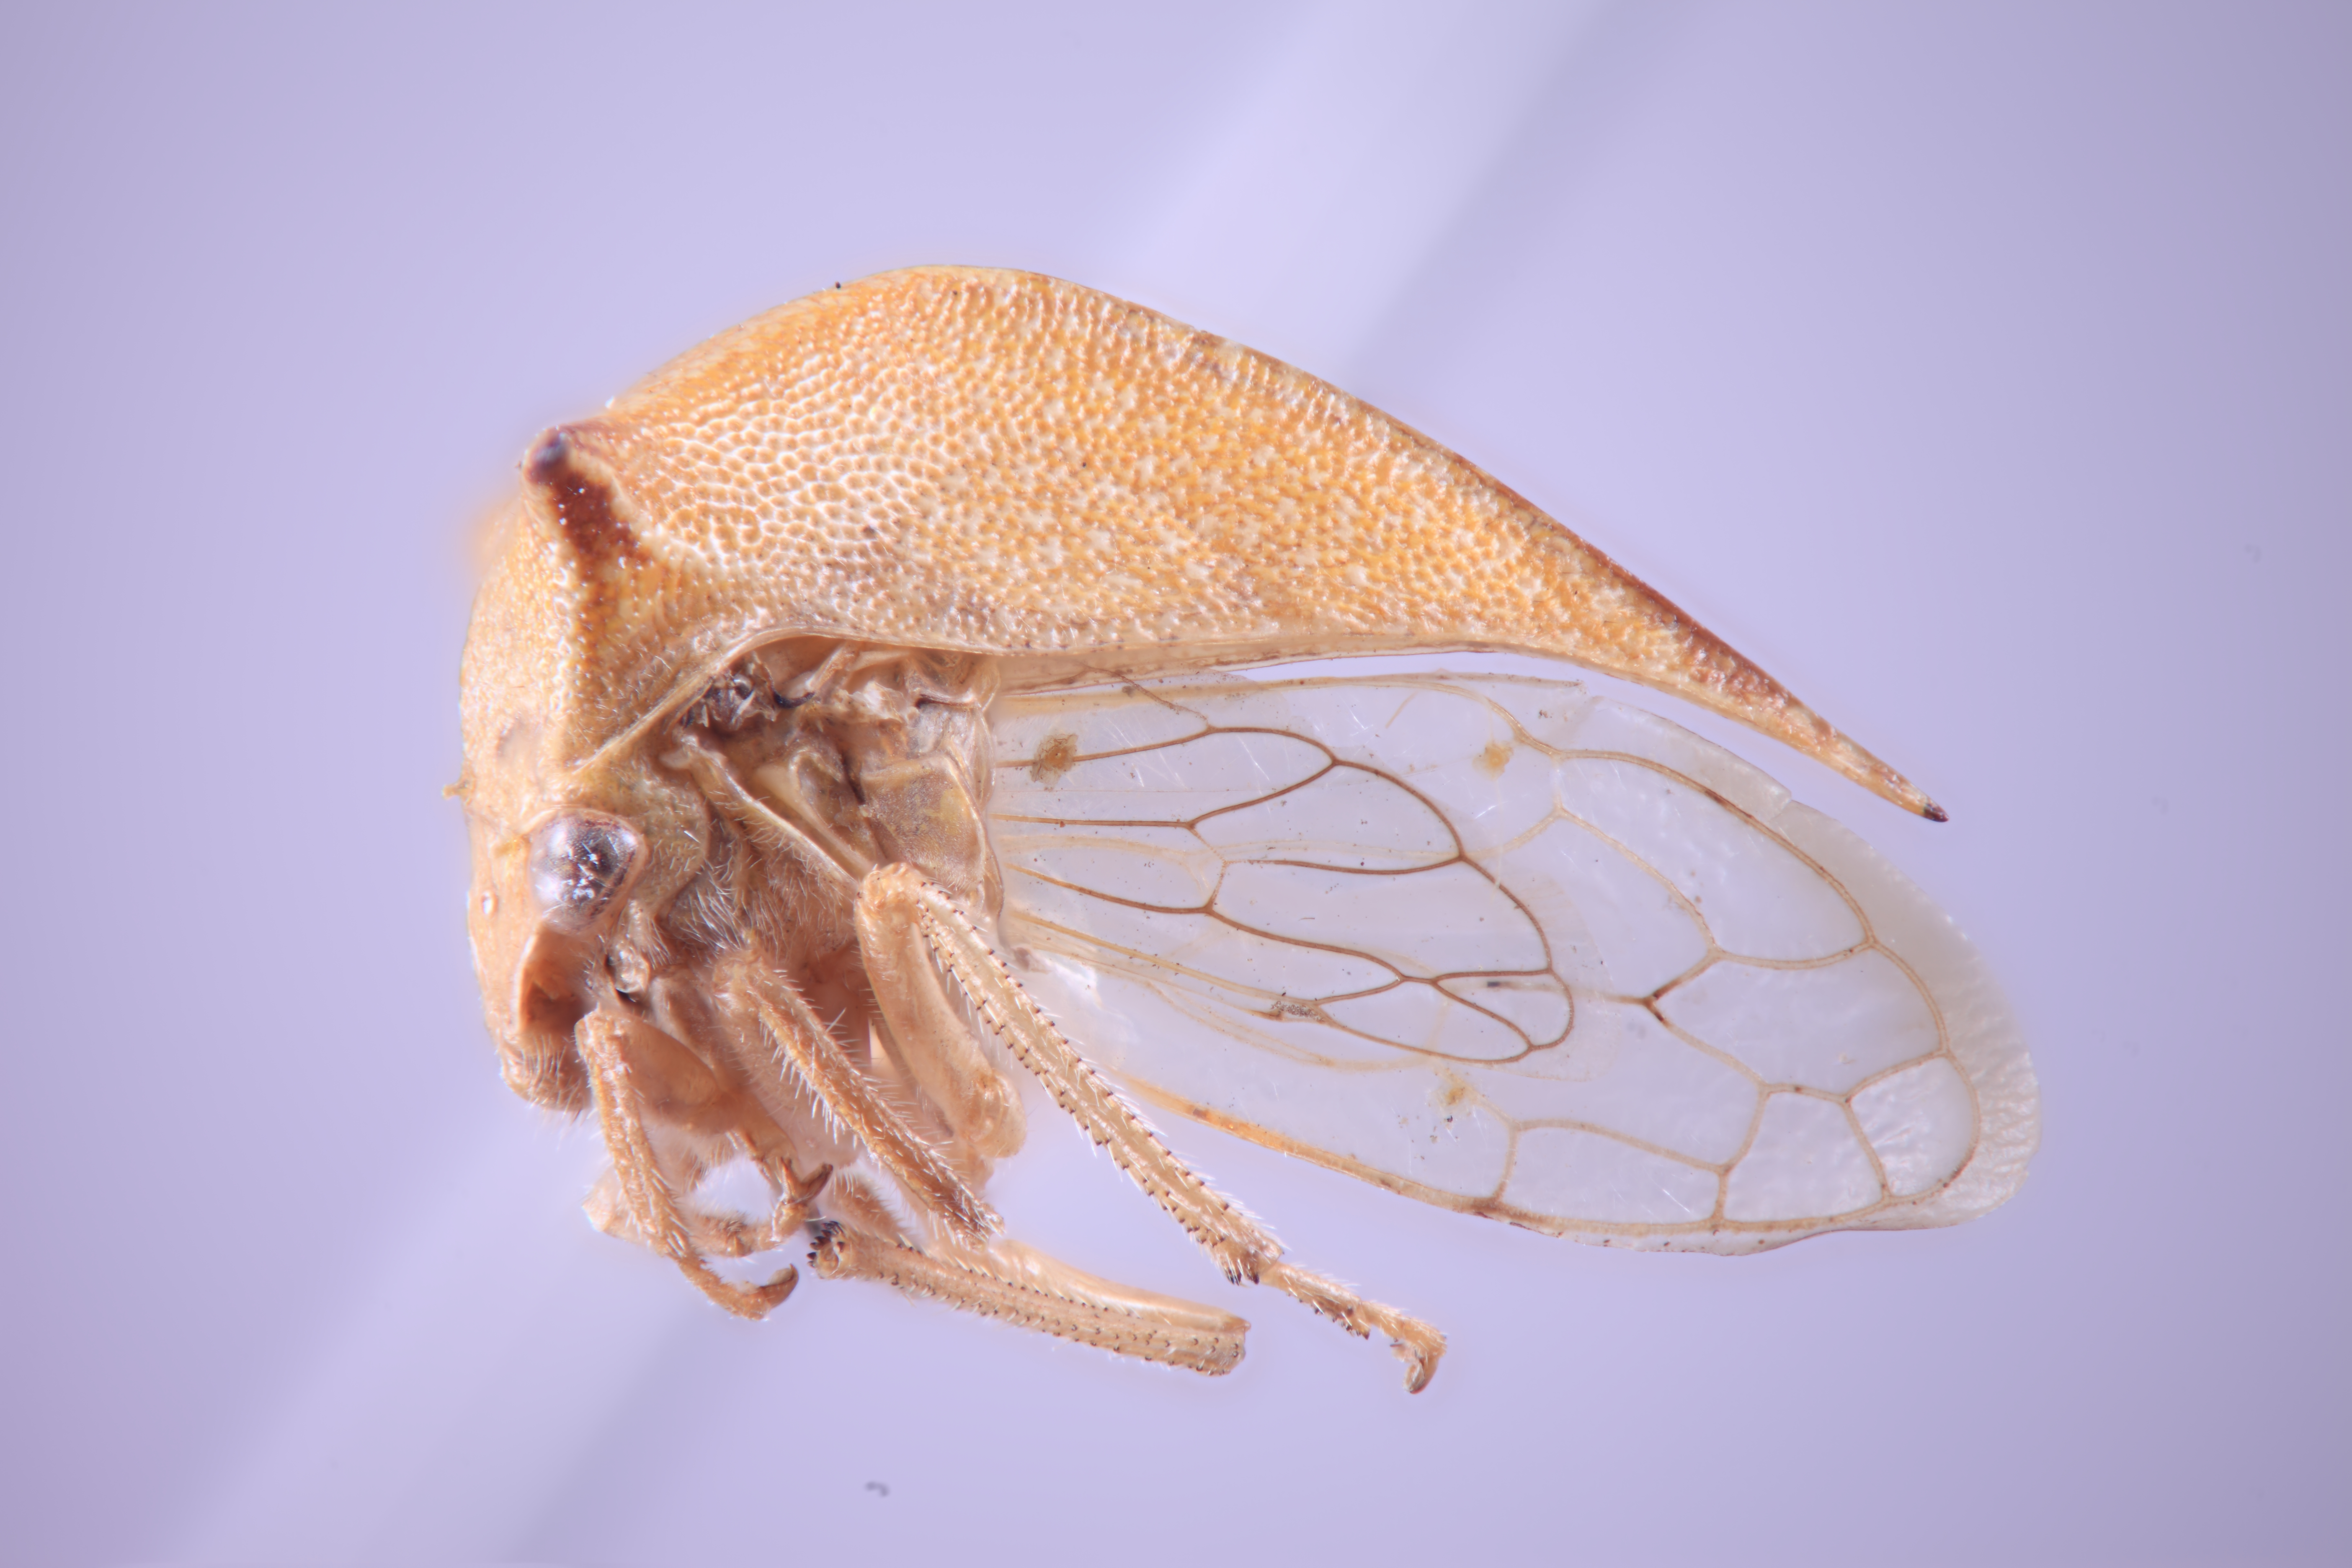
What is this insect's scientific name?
Tortistilus albidosparsa
